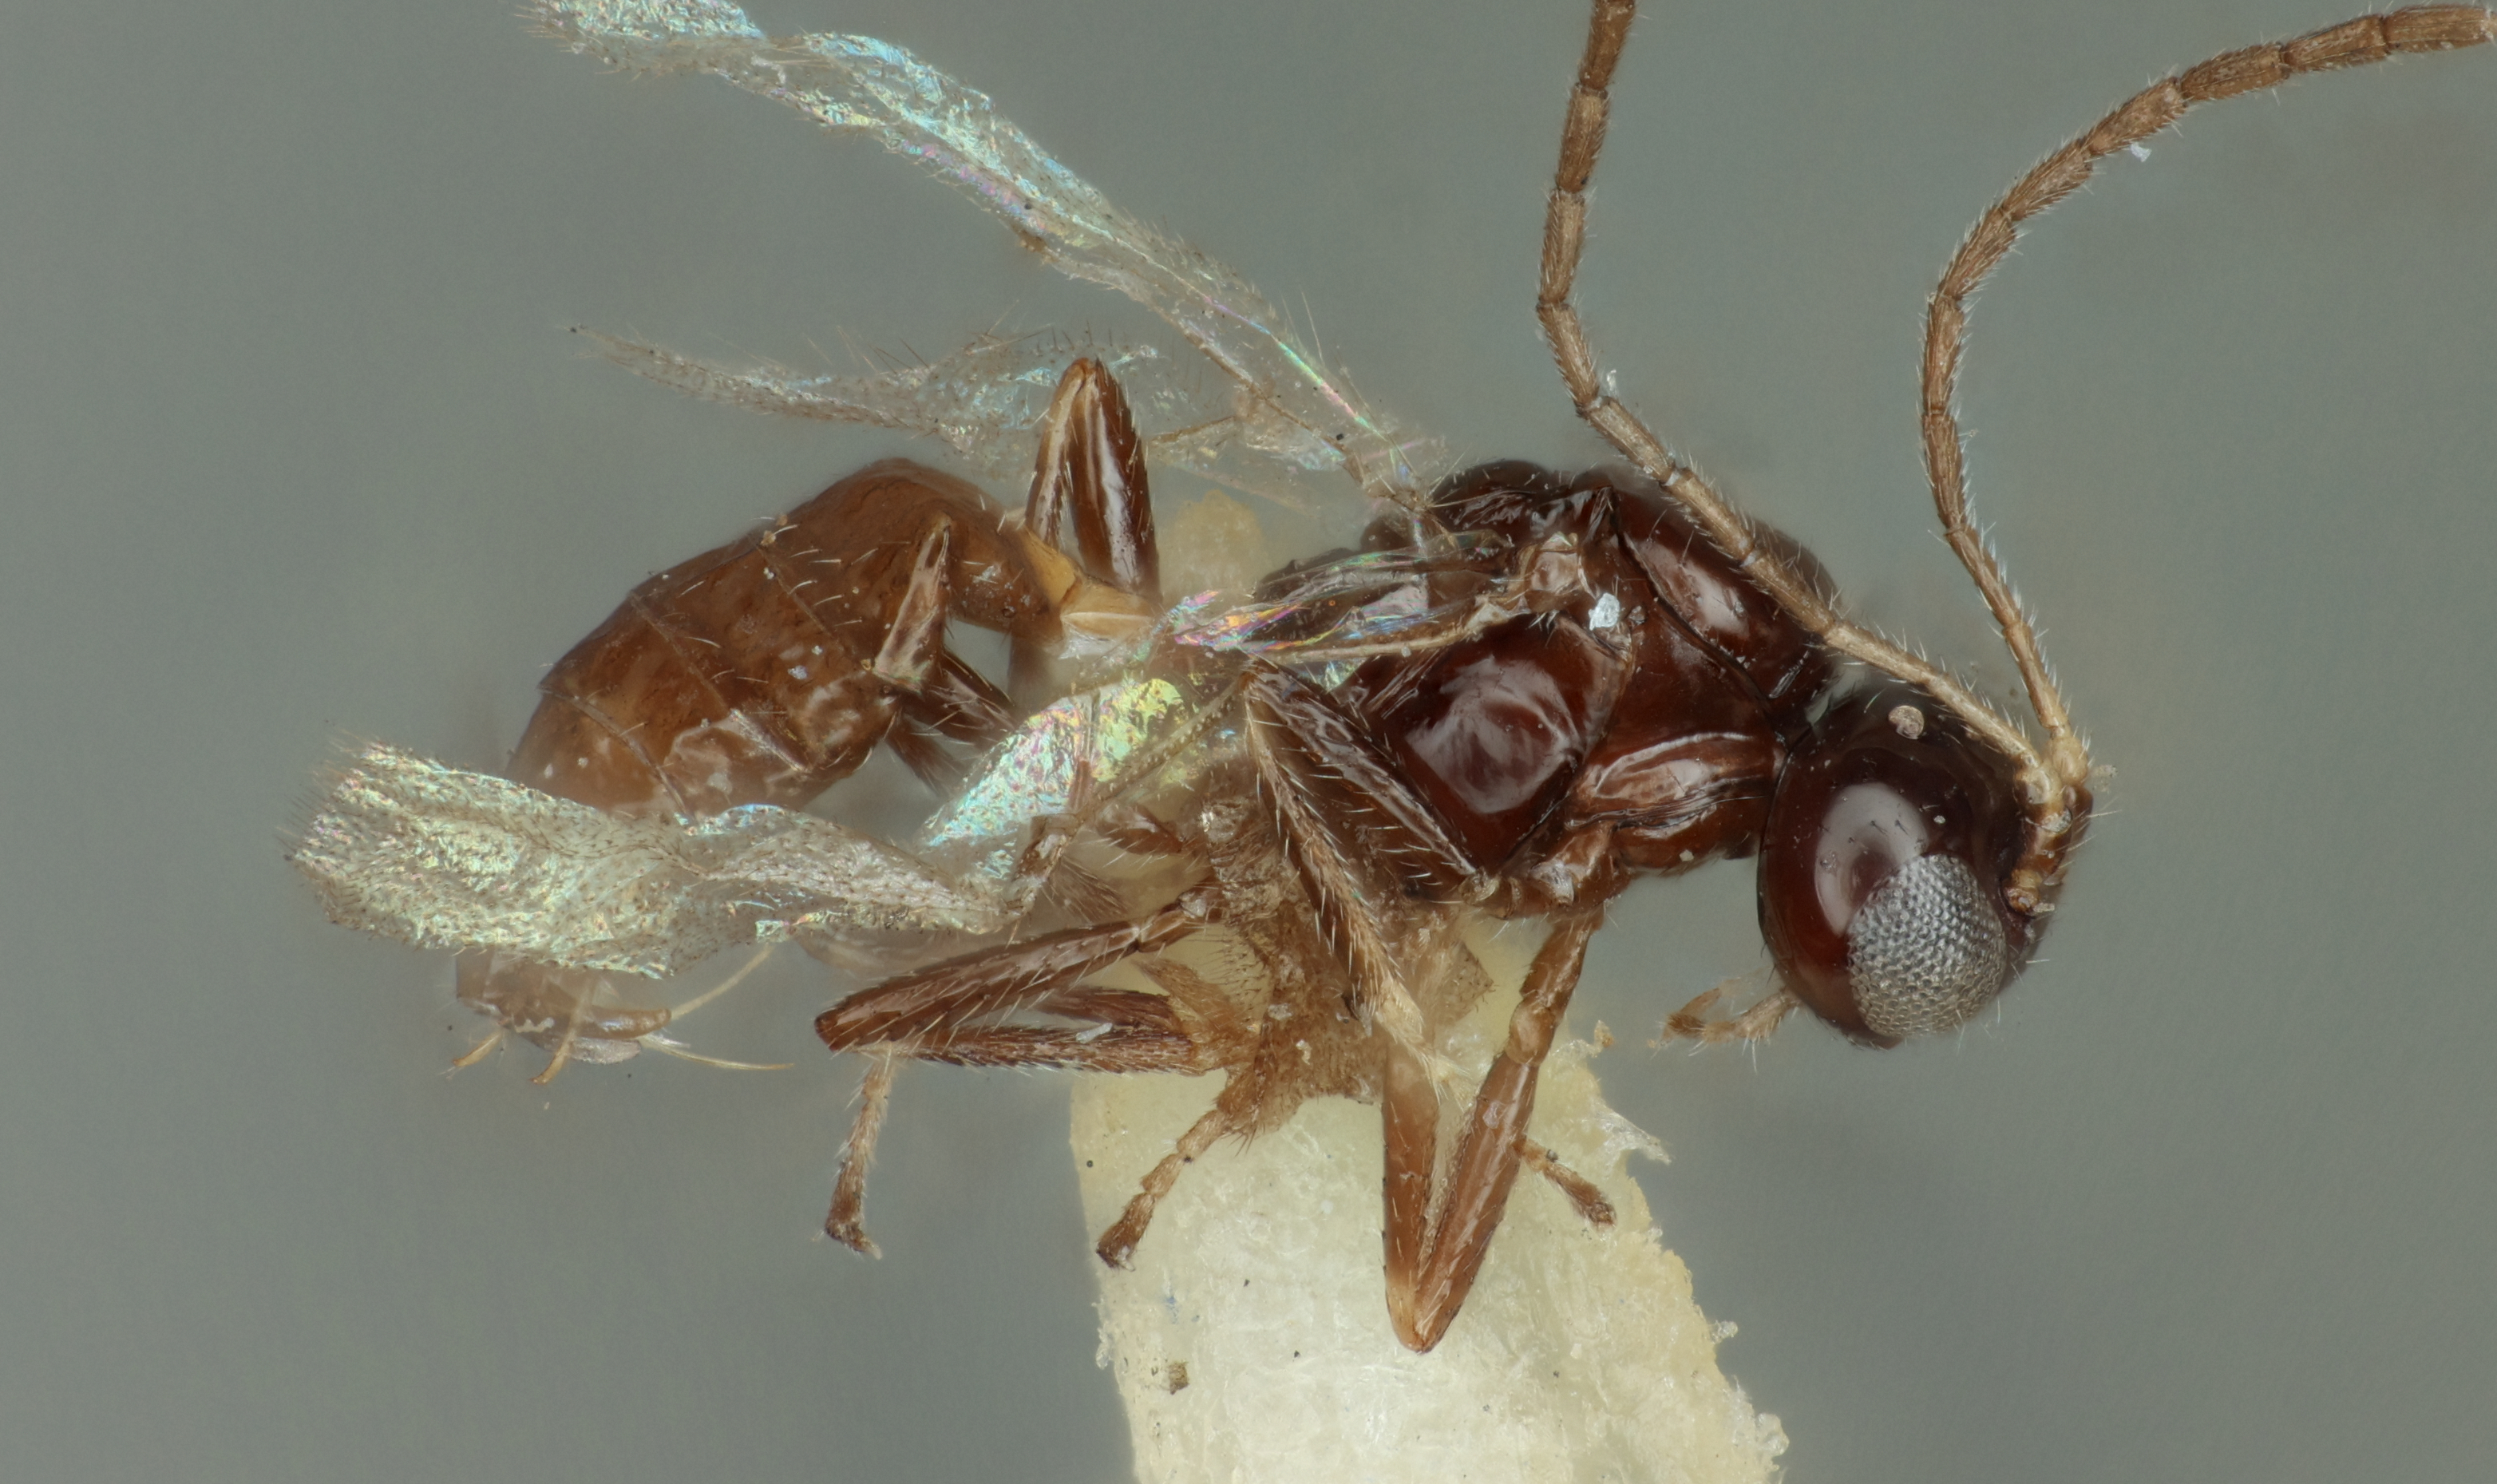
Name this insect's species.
Trioxys cupressicola
